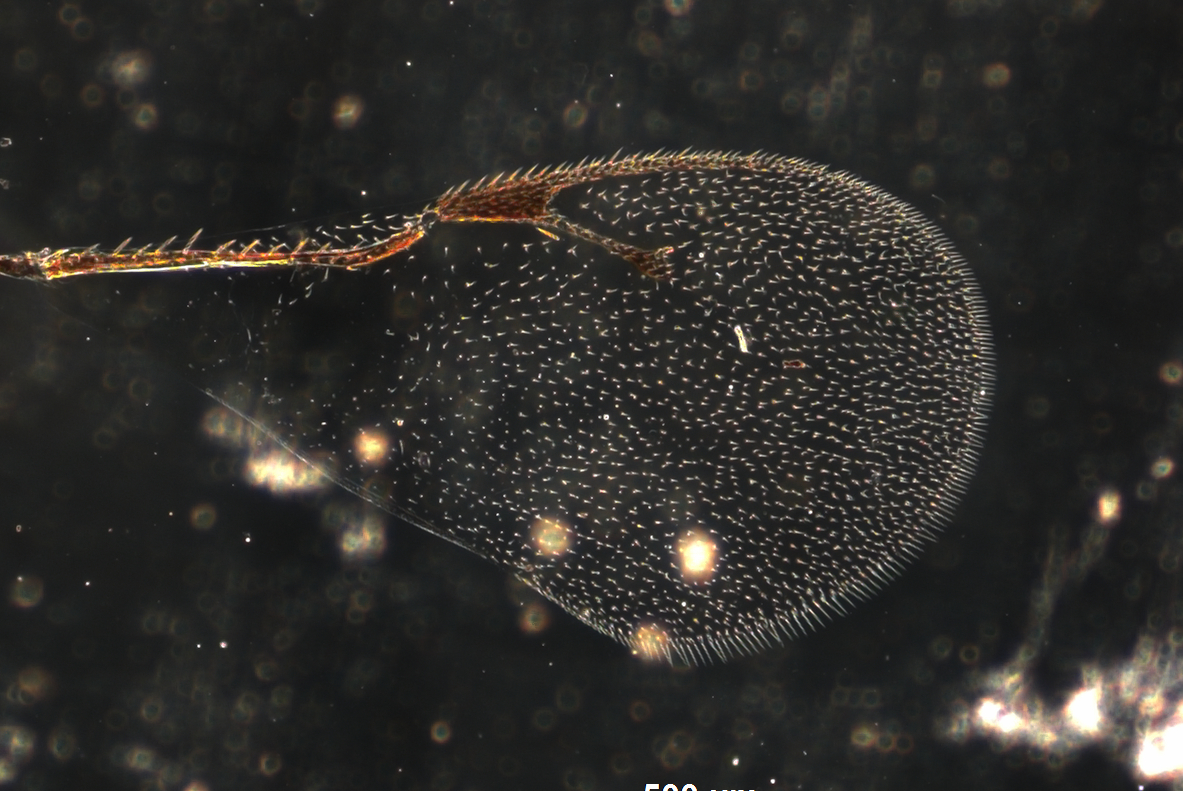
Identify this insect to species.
Pachyneuron triarticulata
